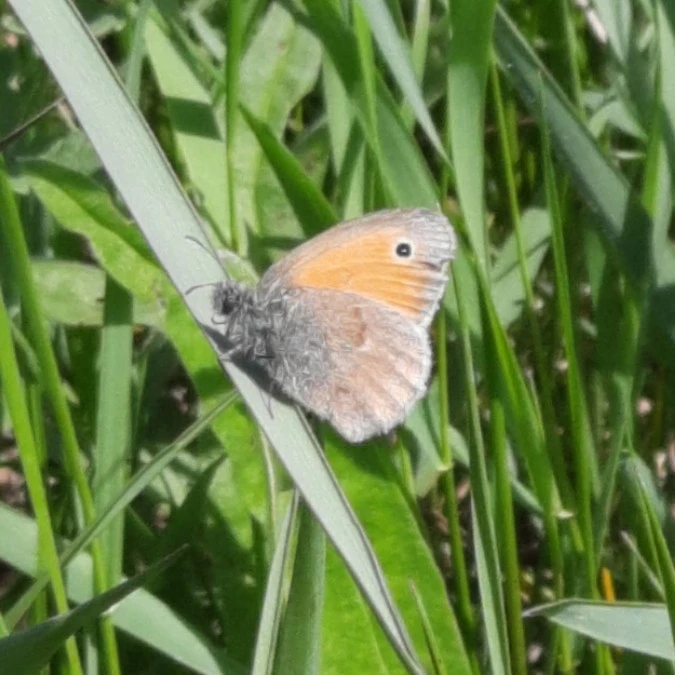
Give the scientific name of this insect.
Coenonympha pamphilus
